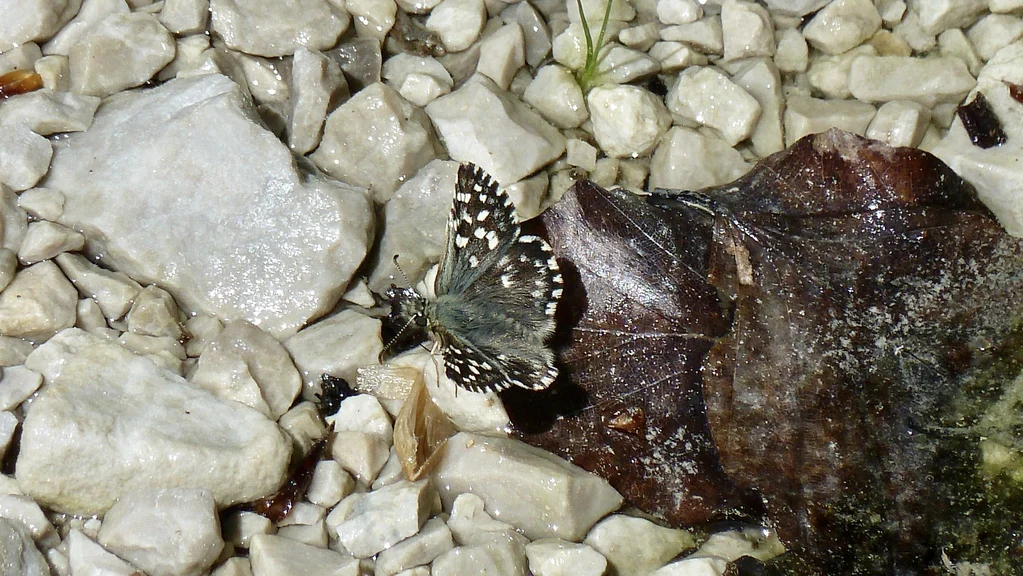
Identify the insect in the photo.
Pyrgus malvae
